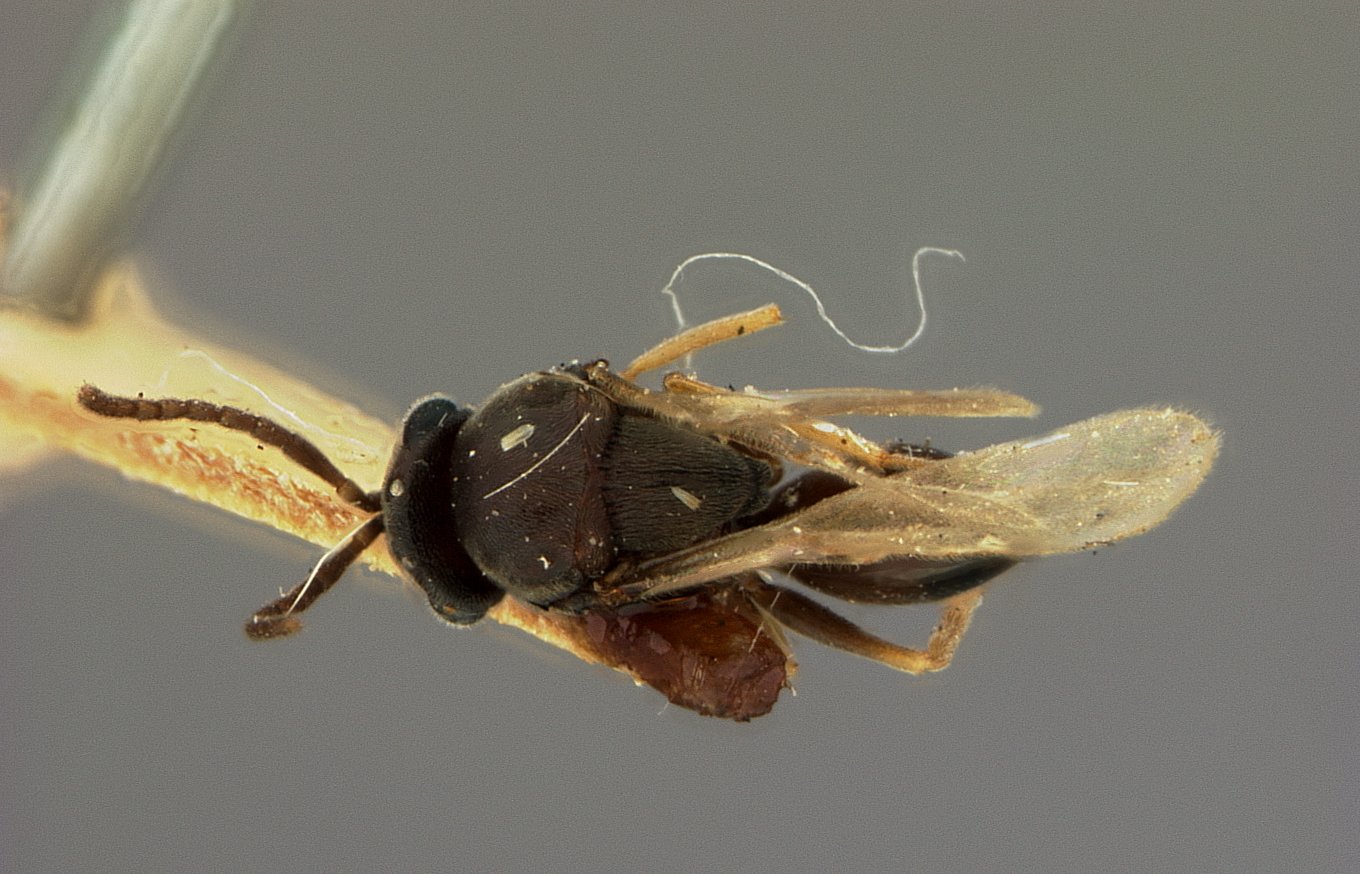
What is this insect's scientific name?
Stilbula montana
